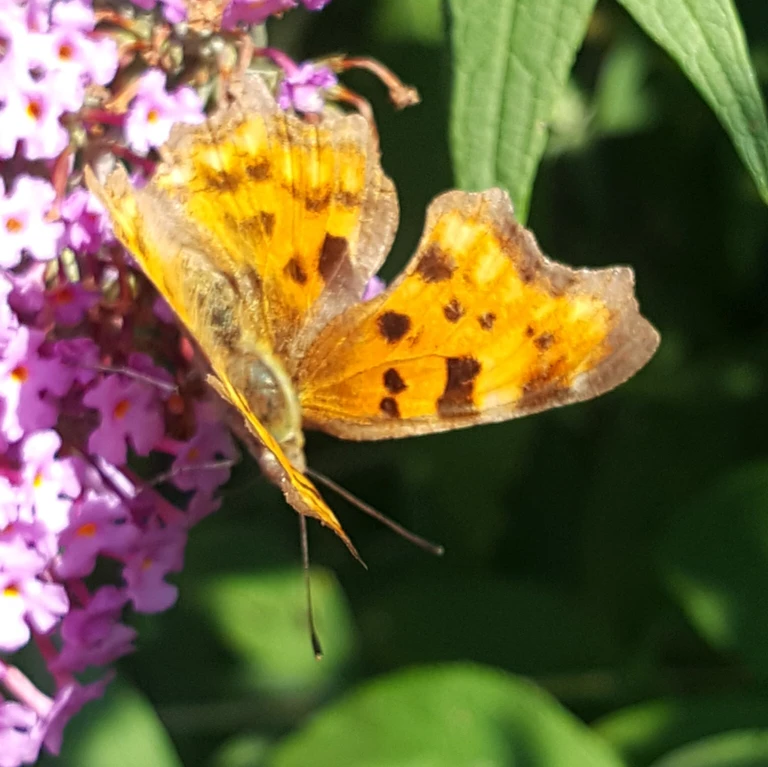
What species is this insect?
Polygonia c-album
